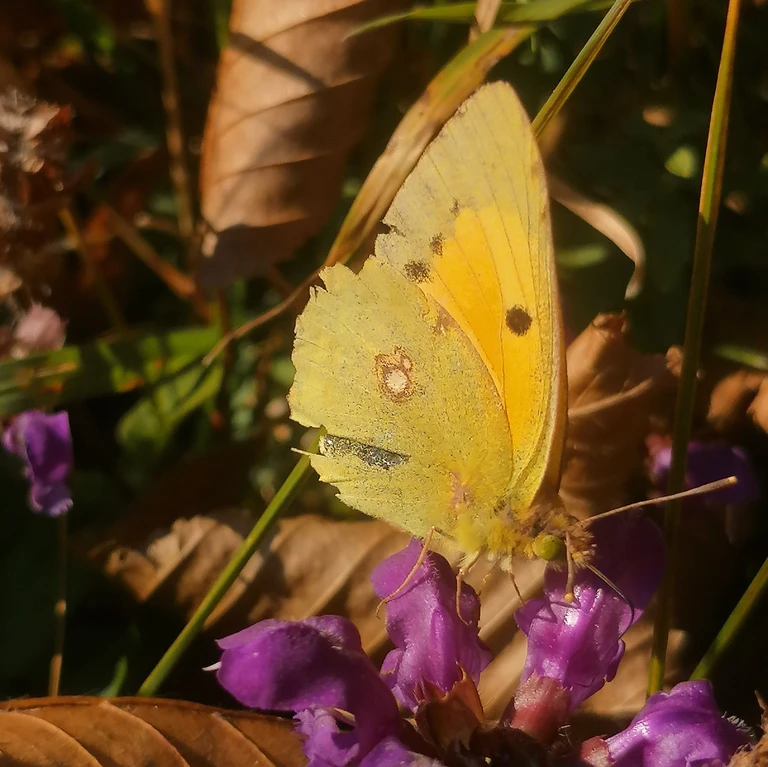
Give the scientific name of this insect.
Colias croceus
